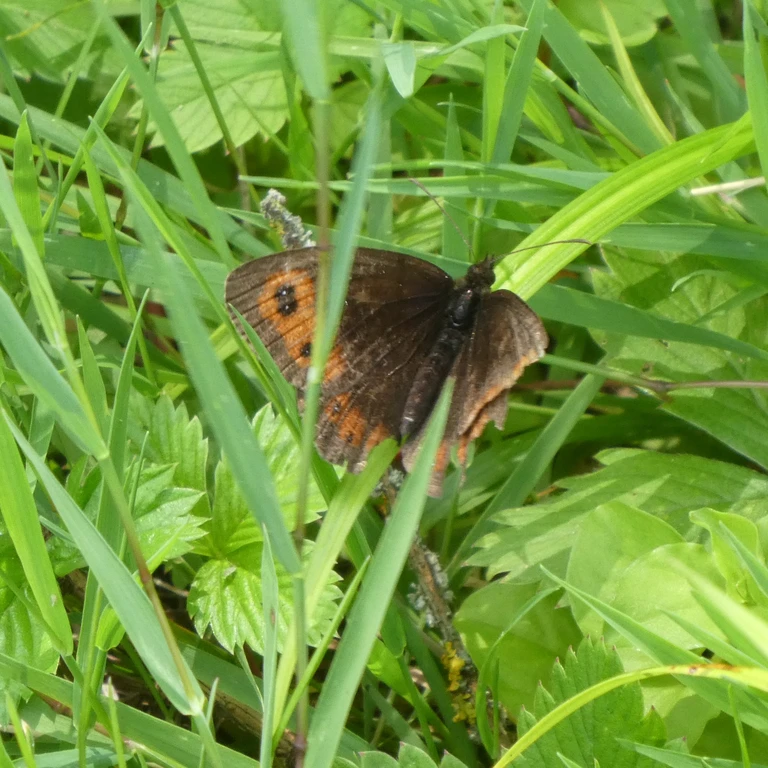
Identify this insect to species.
Erebia aethiops
